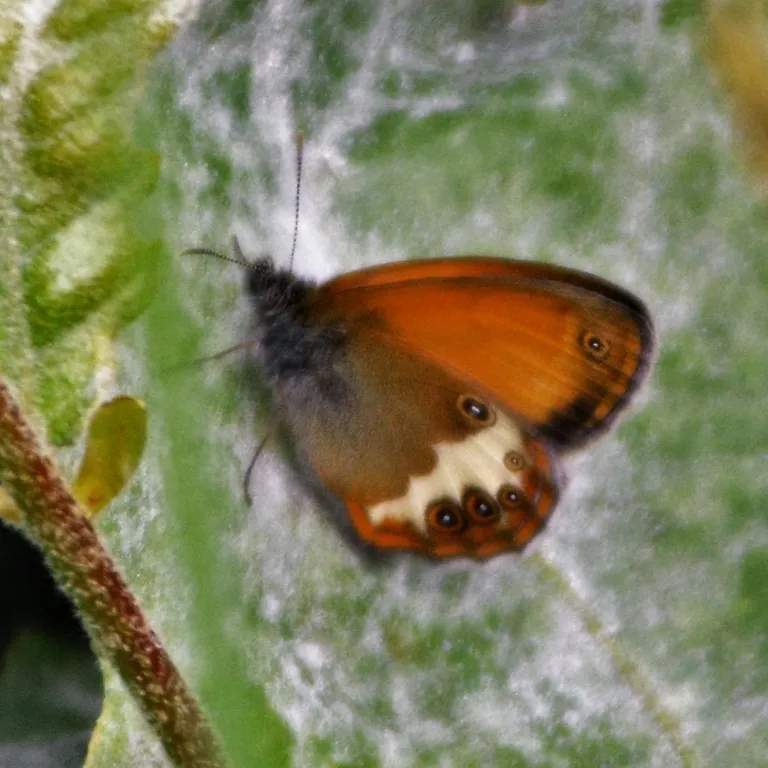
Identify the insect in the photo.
Coenonympha arcania
